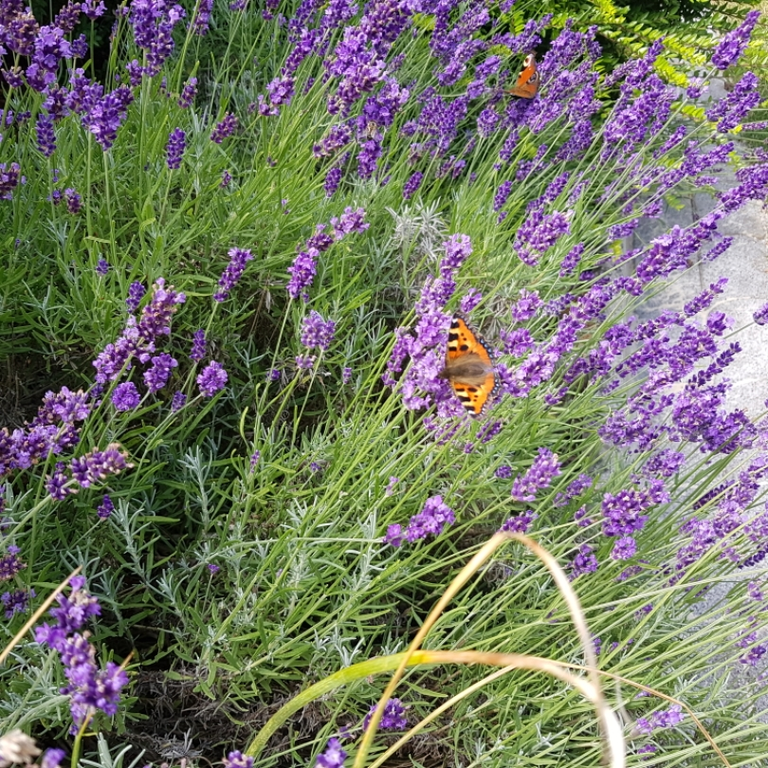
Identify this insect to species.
Aglais urticae
